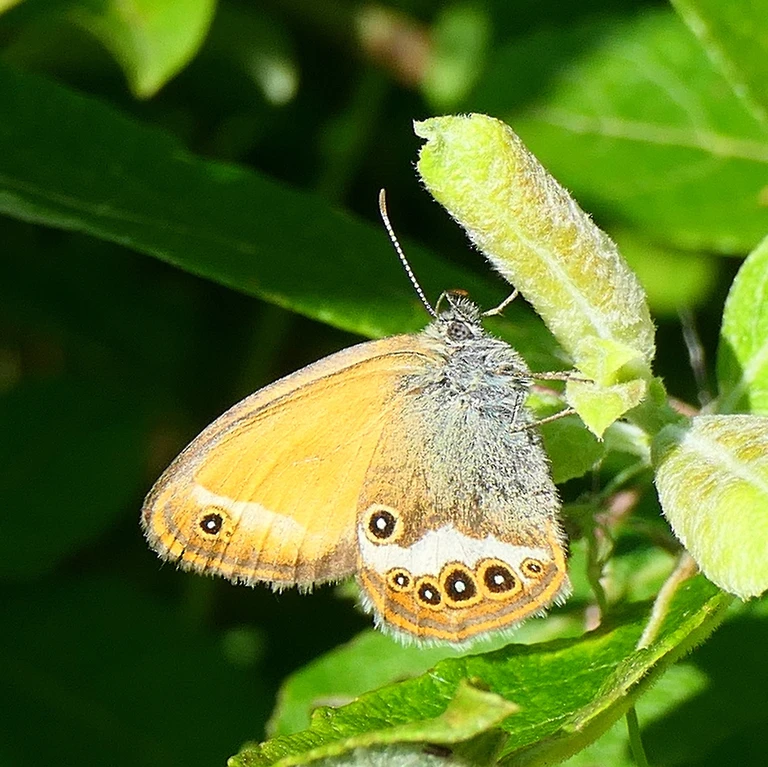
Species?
Coenonympha arcania
